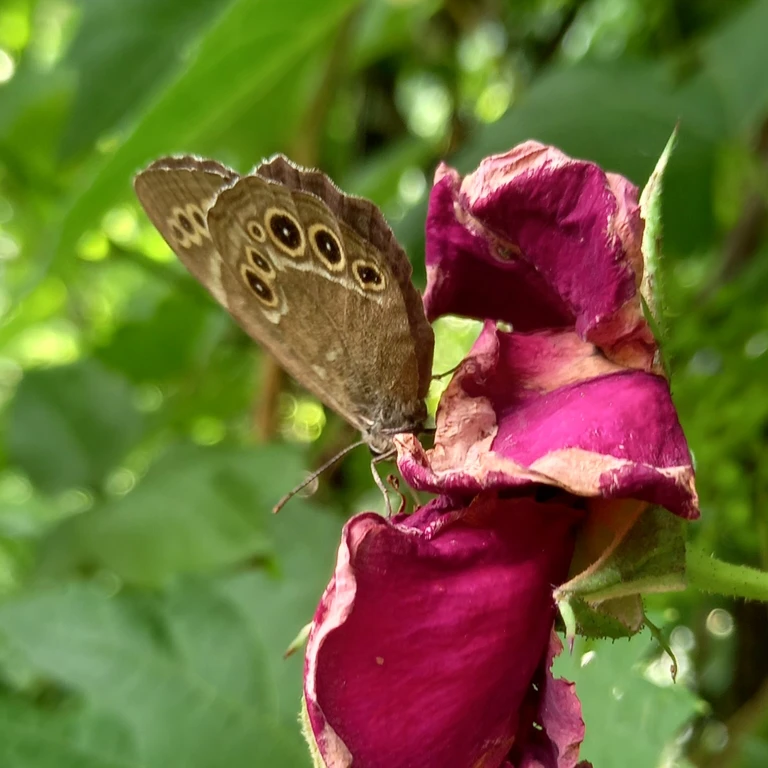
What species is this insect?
Lopinga achine (also Pararge achine)
